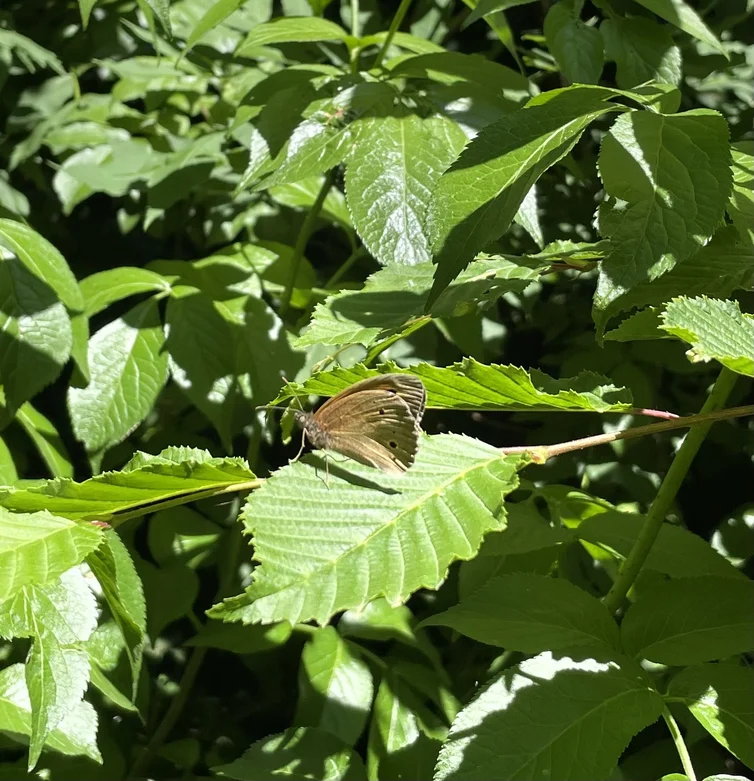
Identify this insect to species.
Maniola jurtina
